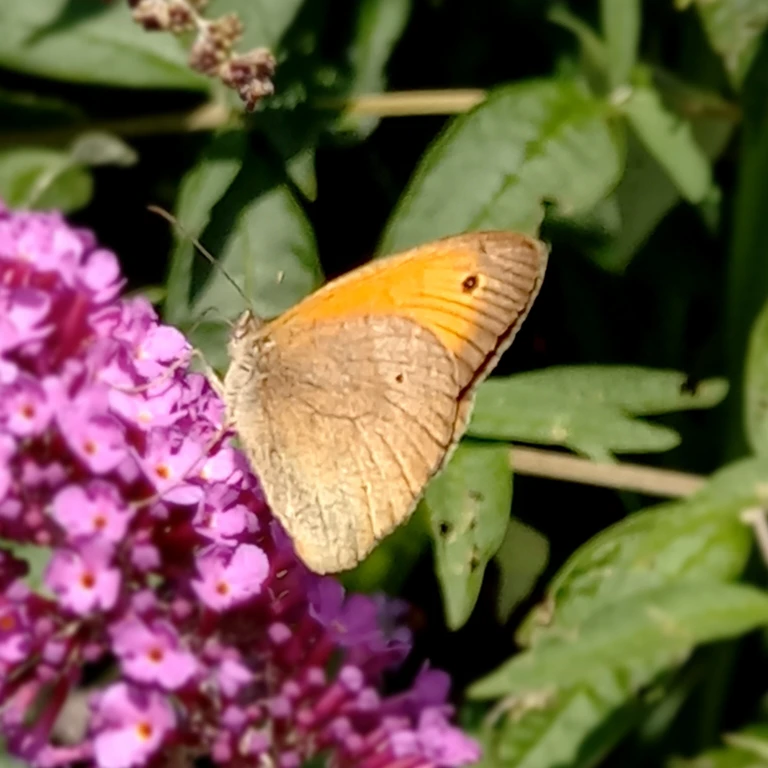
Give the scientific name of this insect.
Maniola jurtina
